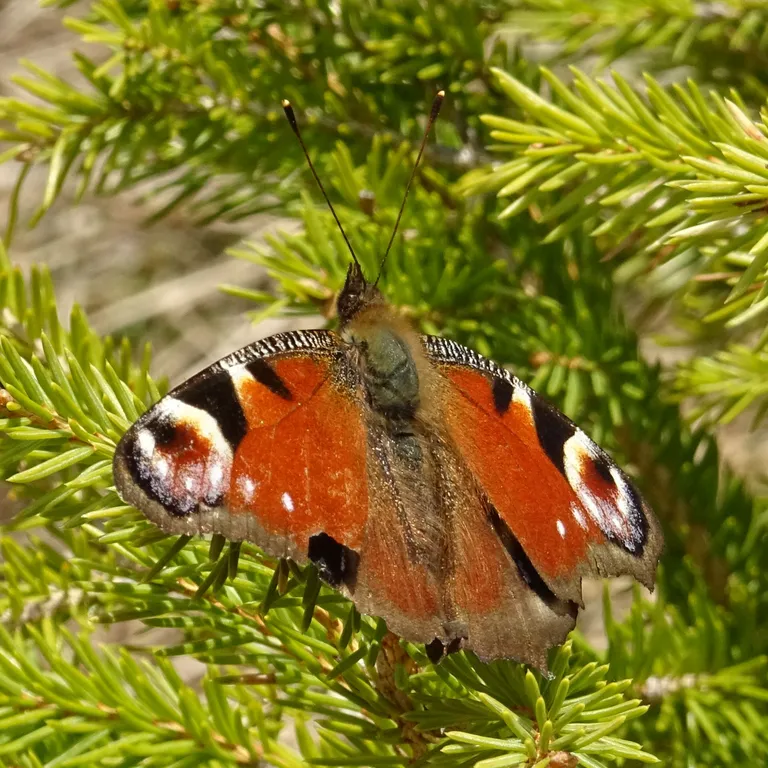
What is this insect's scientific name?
Aglais io
